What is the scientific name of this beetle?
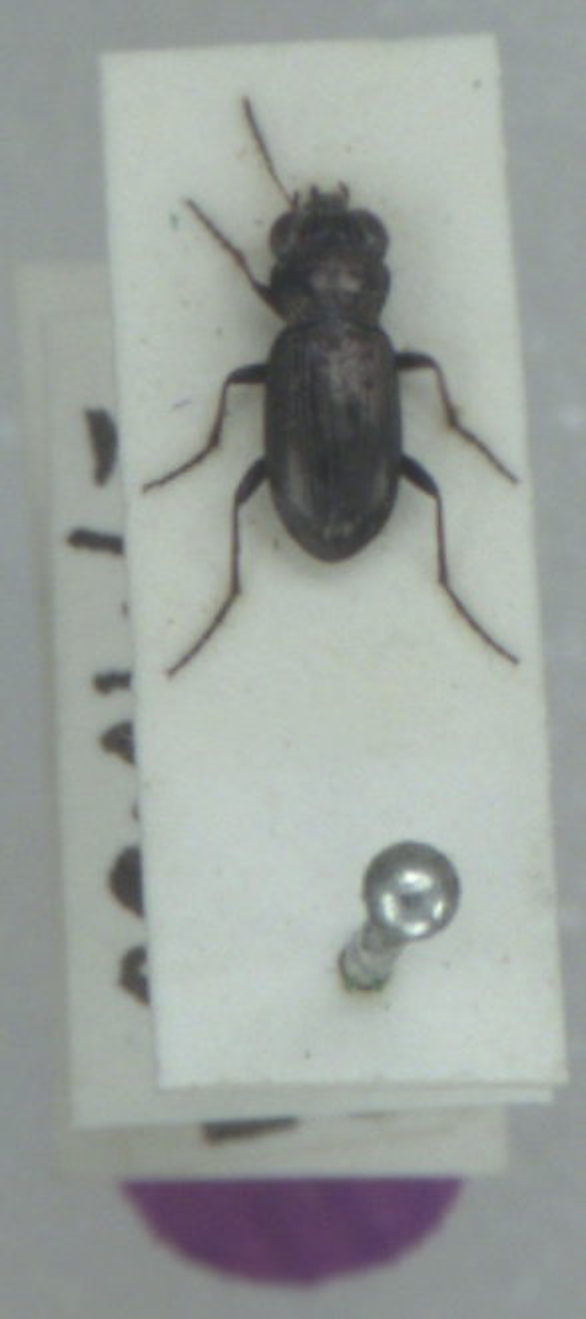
Notiophilus germinyi
